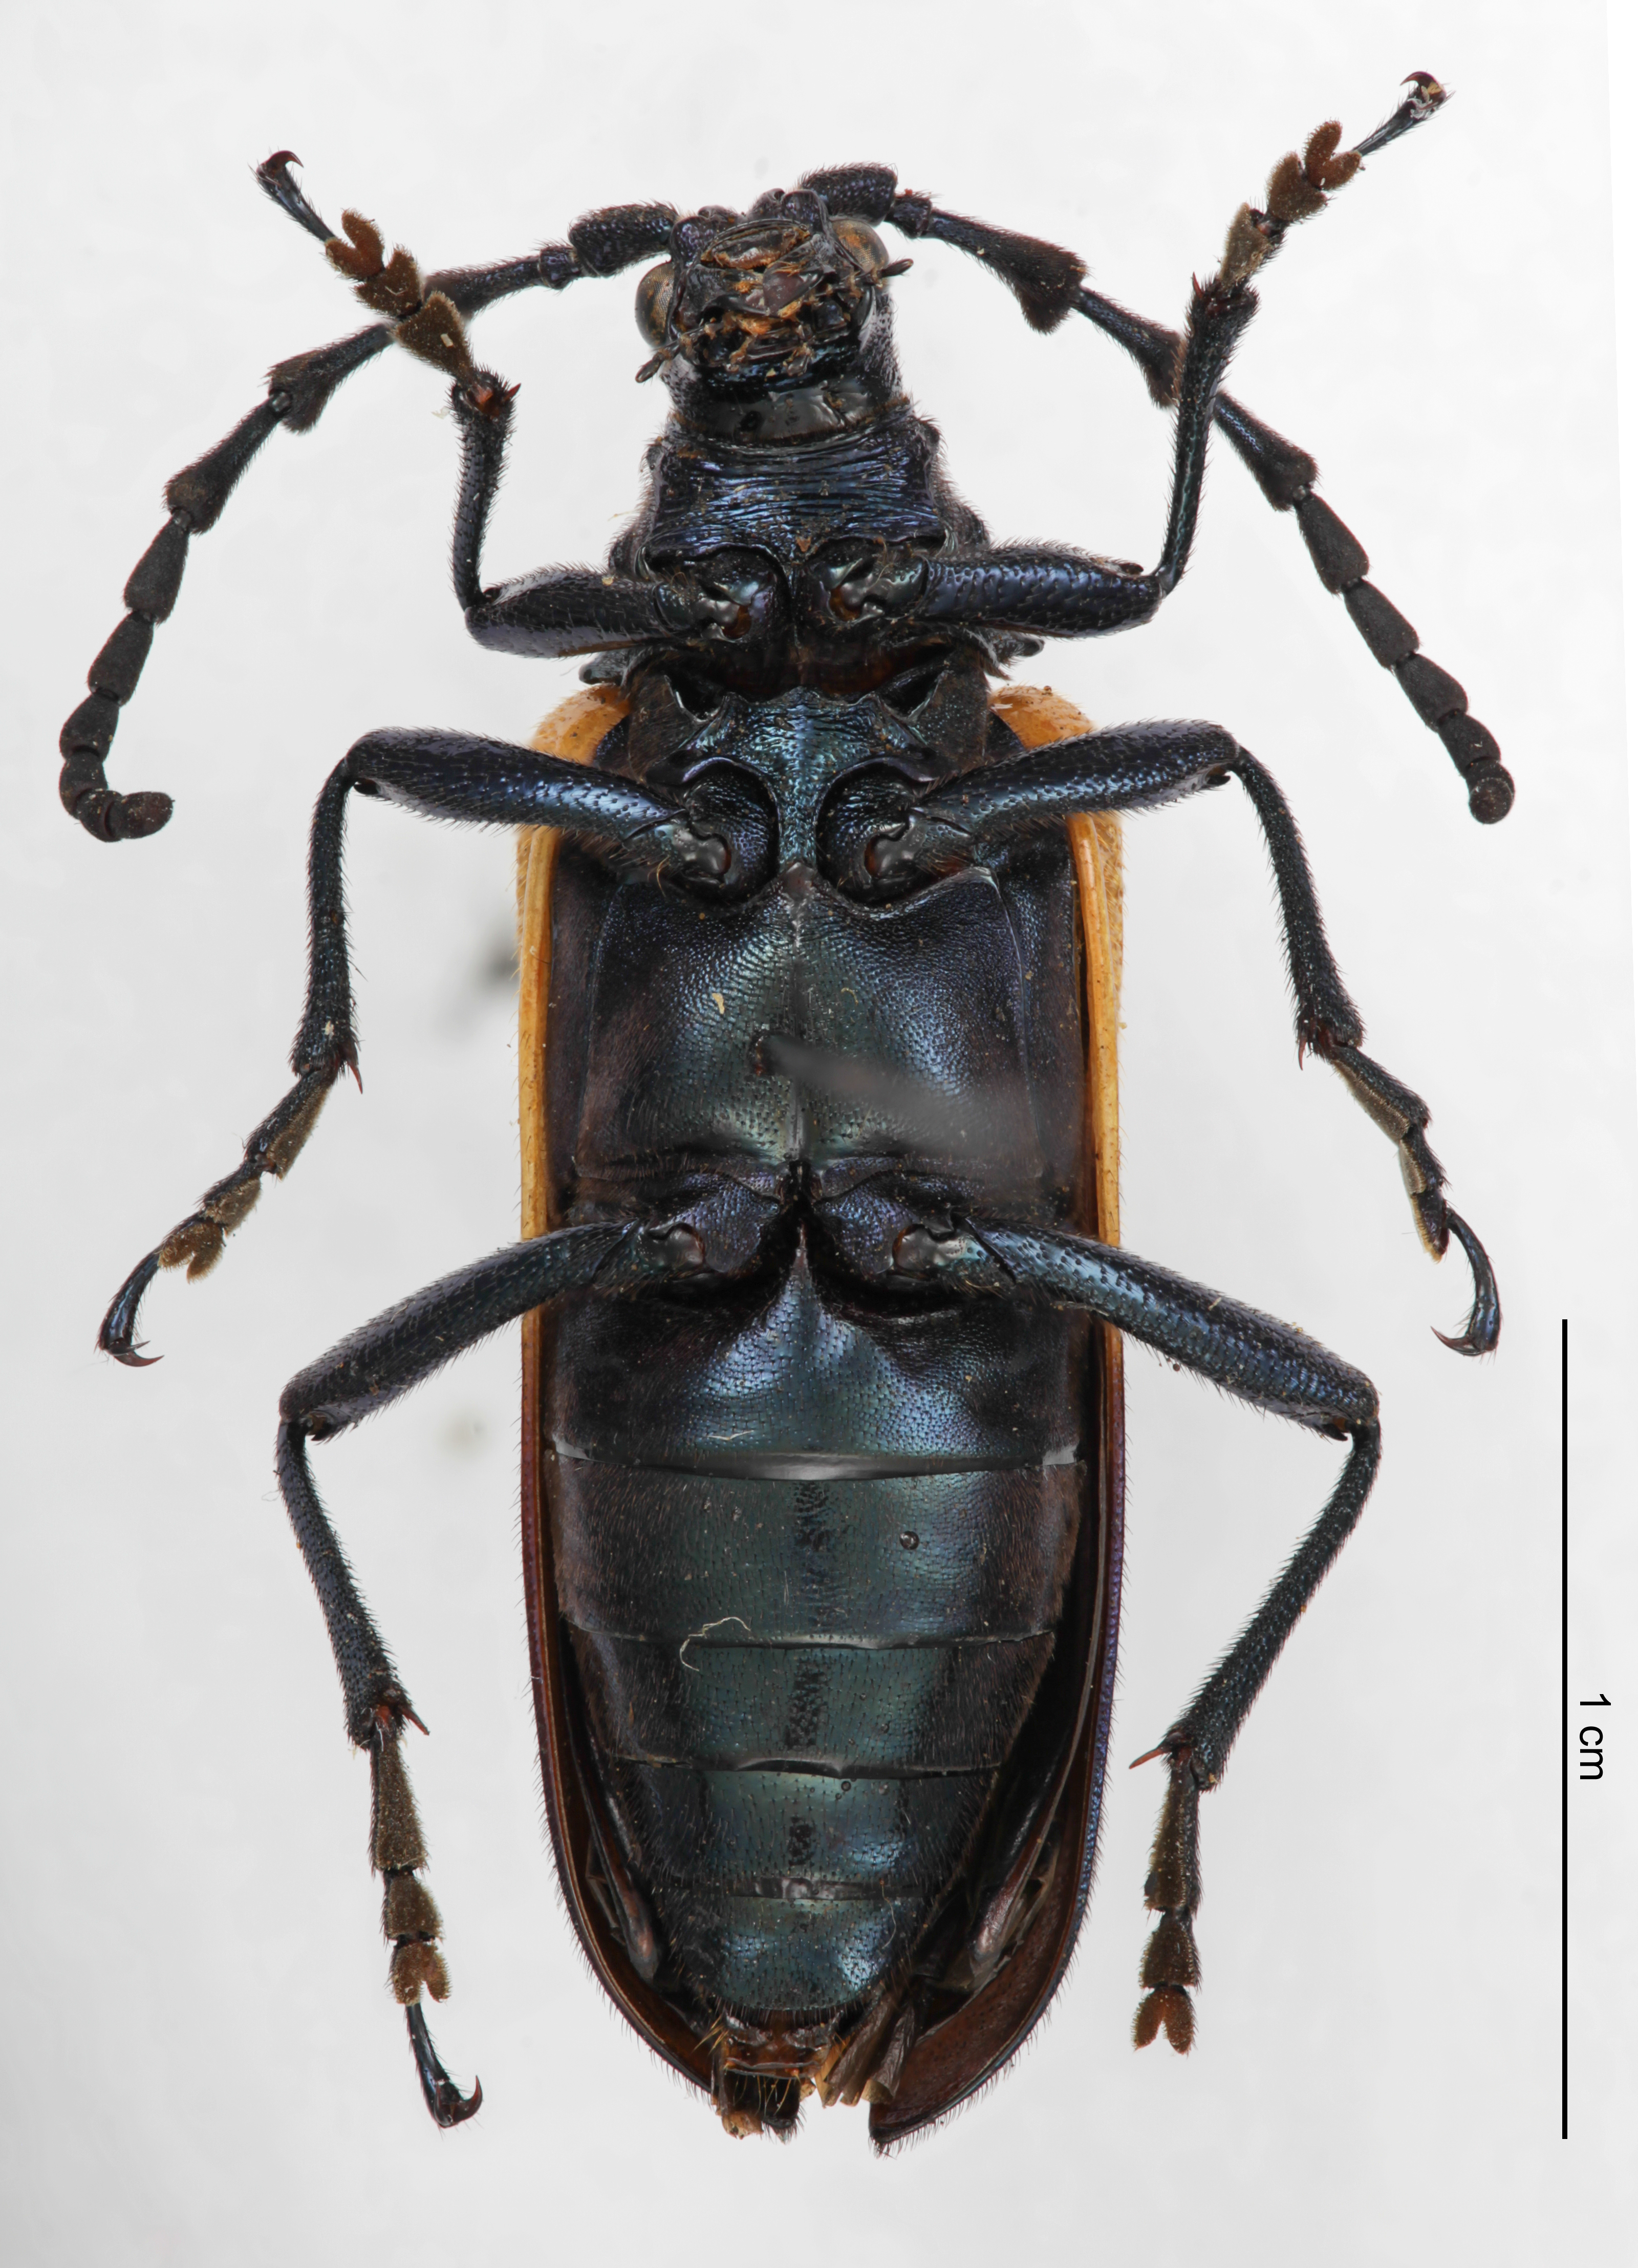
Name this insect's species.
Desmocerus palliatus
